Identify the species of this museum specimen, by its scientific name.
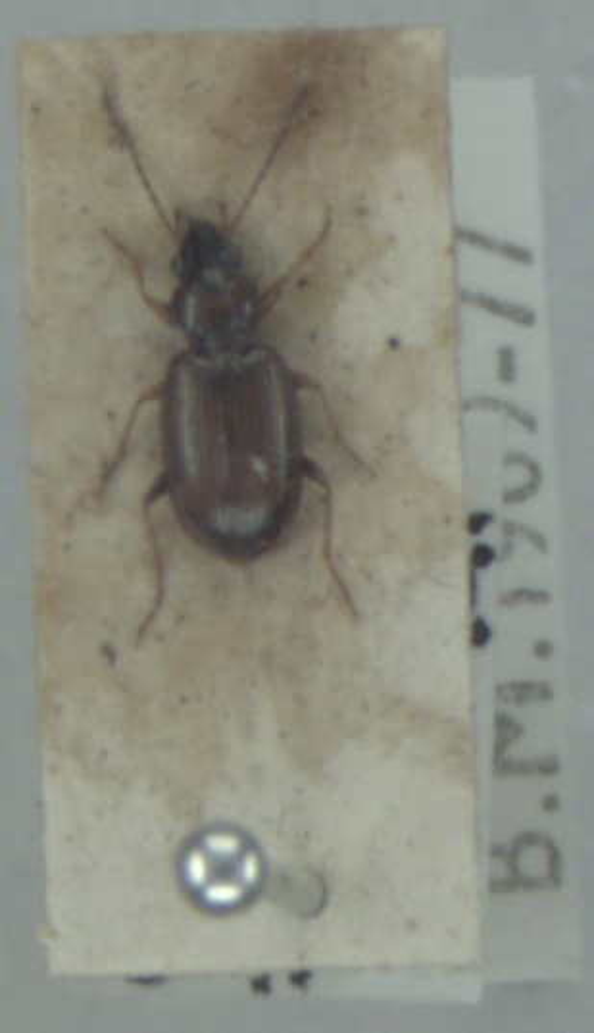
Bembidion deletum
